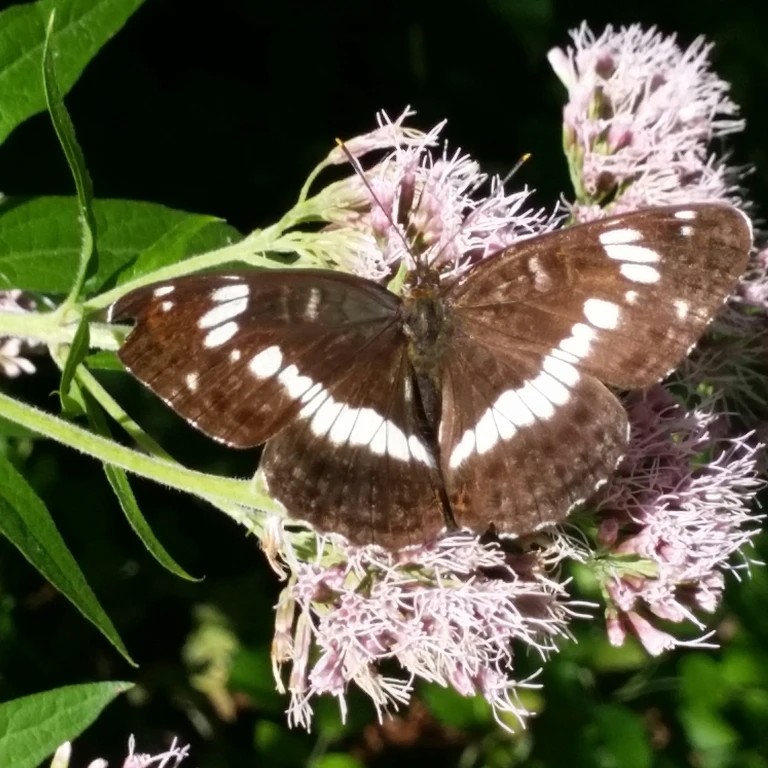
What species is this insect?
Limenitis camilla (also Ladoga camilla)
